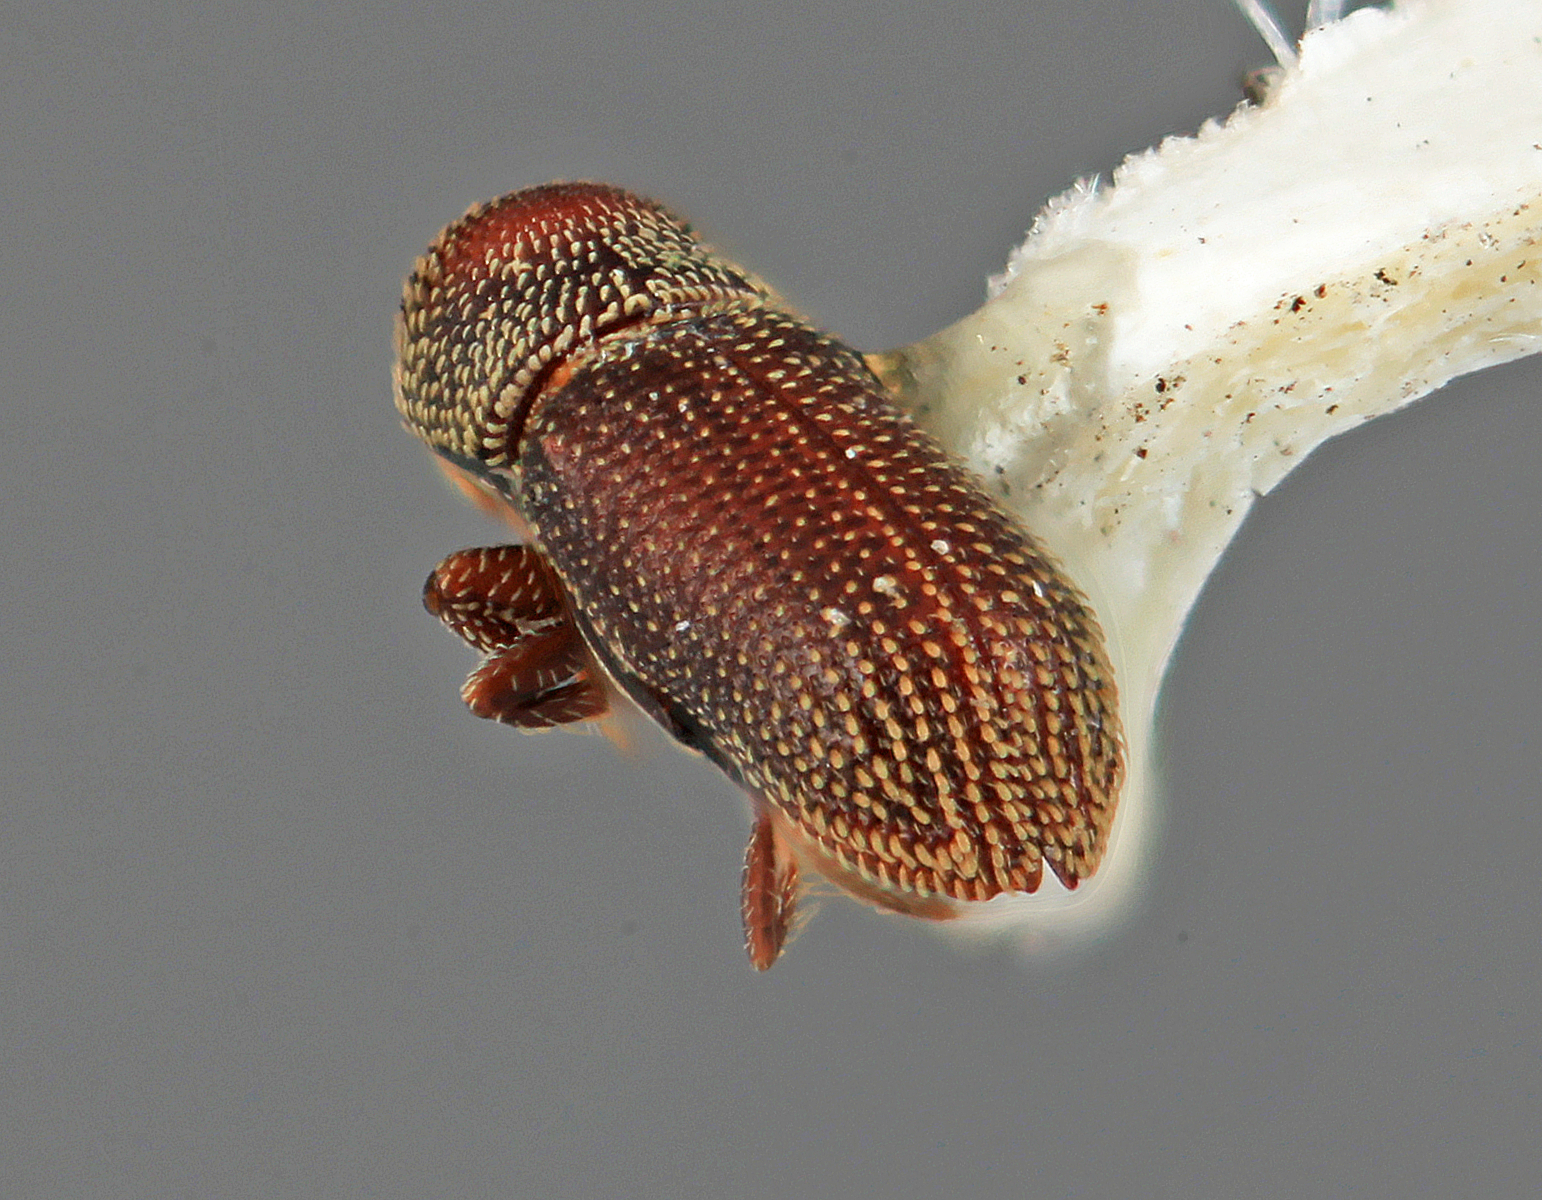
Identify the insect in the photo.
Micracisella vescula (also Micracis vescula)
